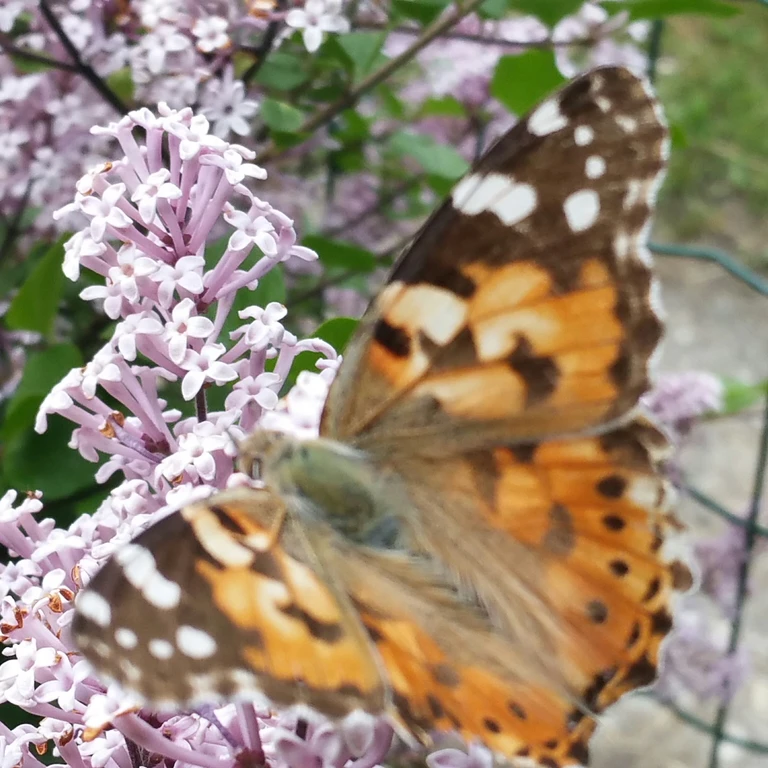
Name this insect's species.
Vanessa cardui
